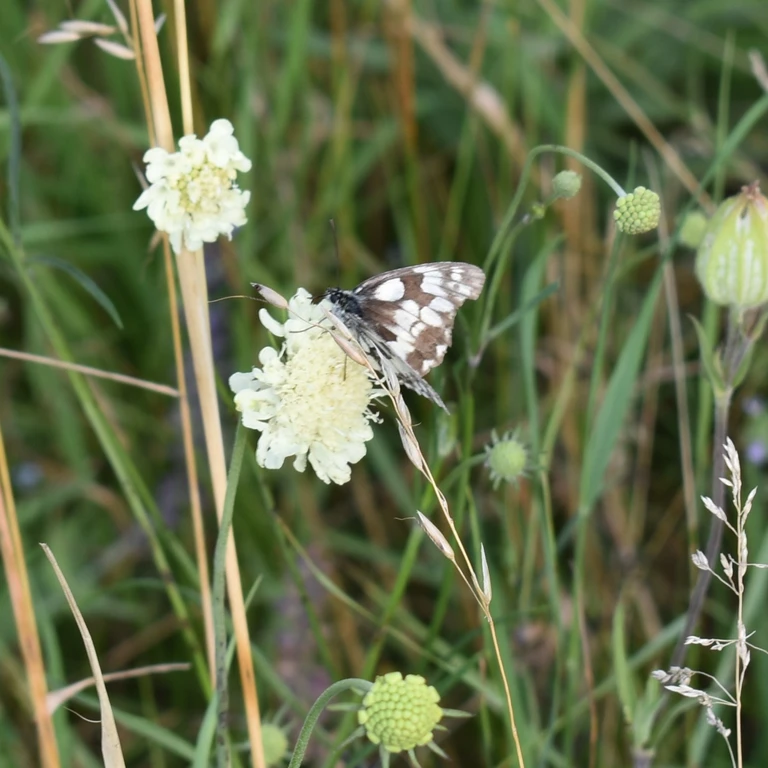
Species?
Melanargia galathea
